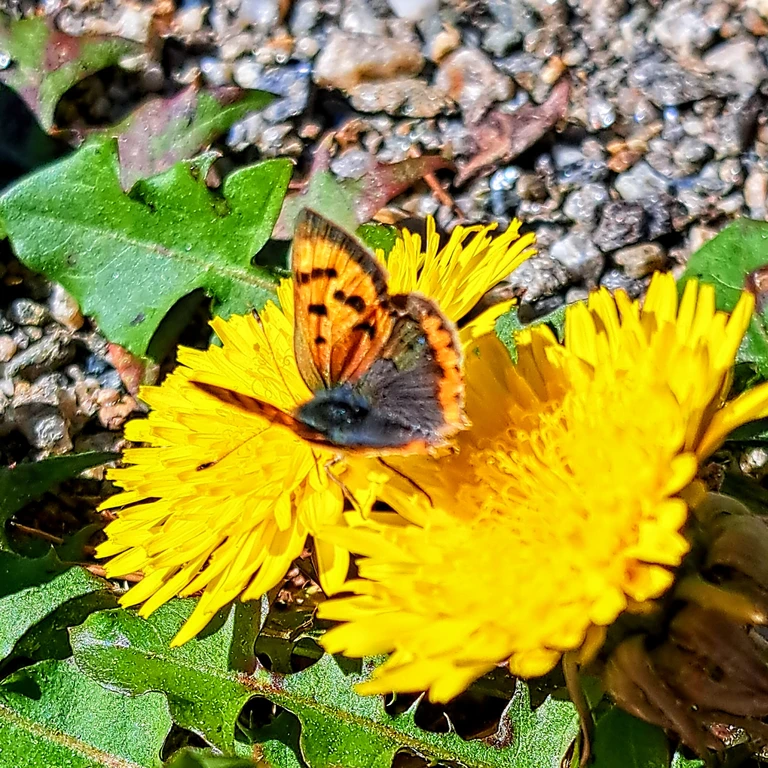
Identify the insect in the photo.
Lycaena phlaeas
